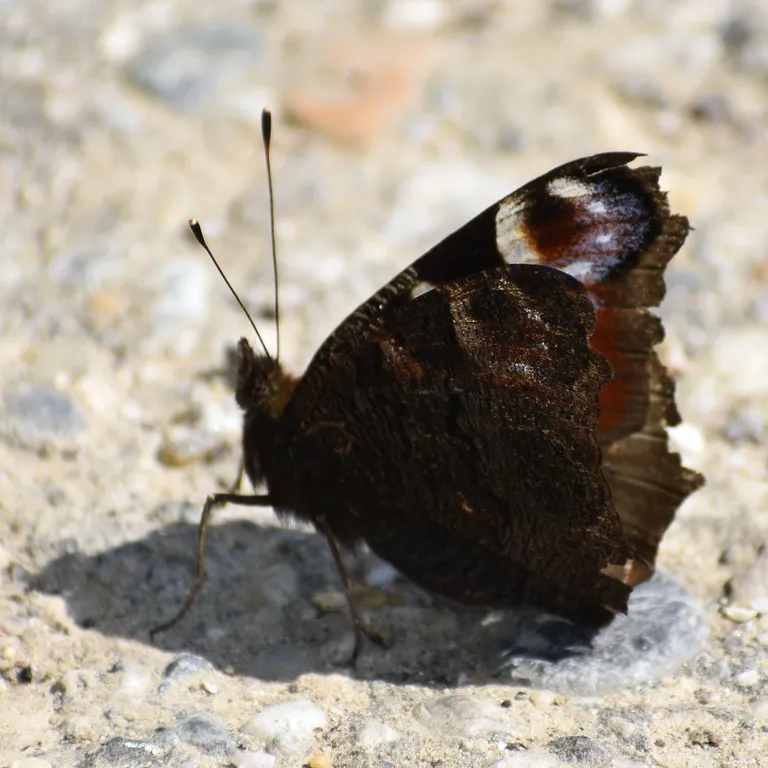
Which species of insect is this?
Aglais io
